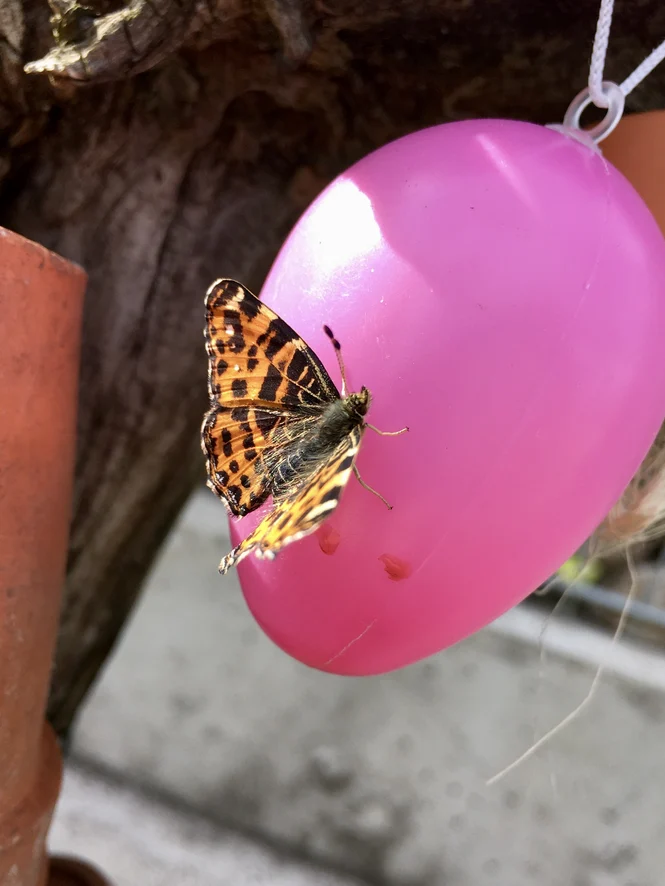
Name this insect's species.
Araschnia levana
